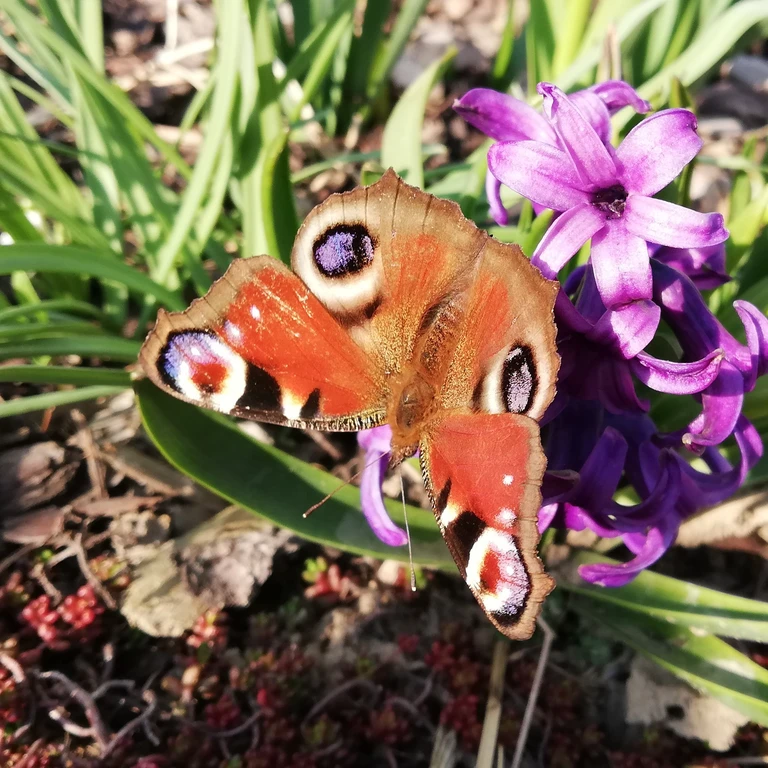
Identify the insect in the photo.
Aglais io
